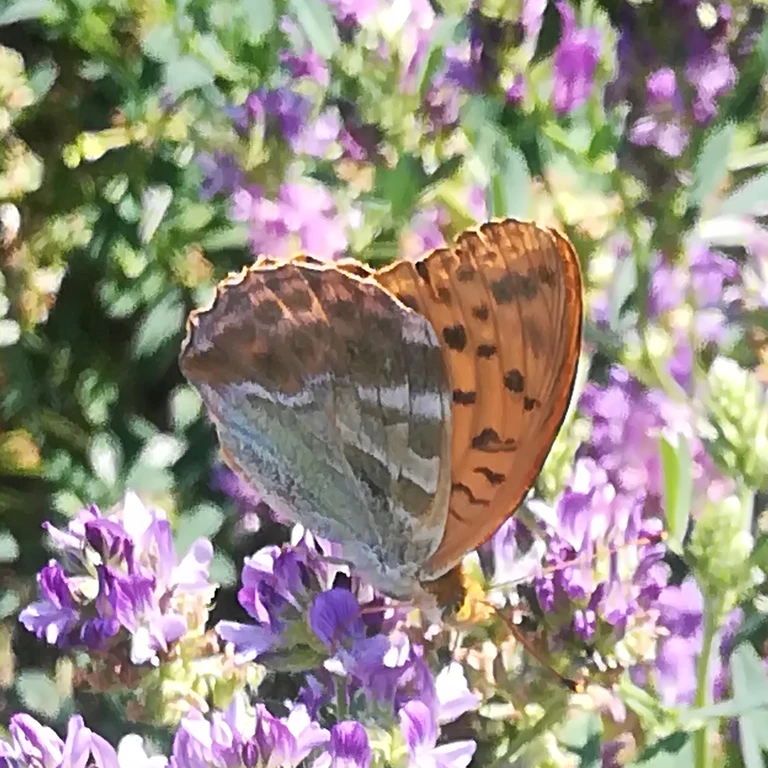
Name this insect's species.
Argynnis paphia
